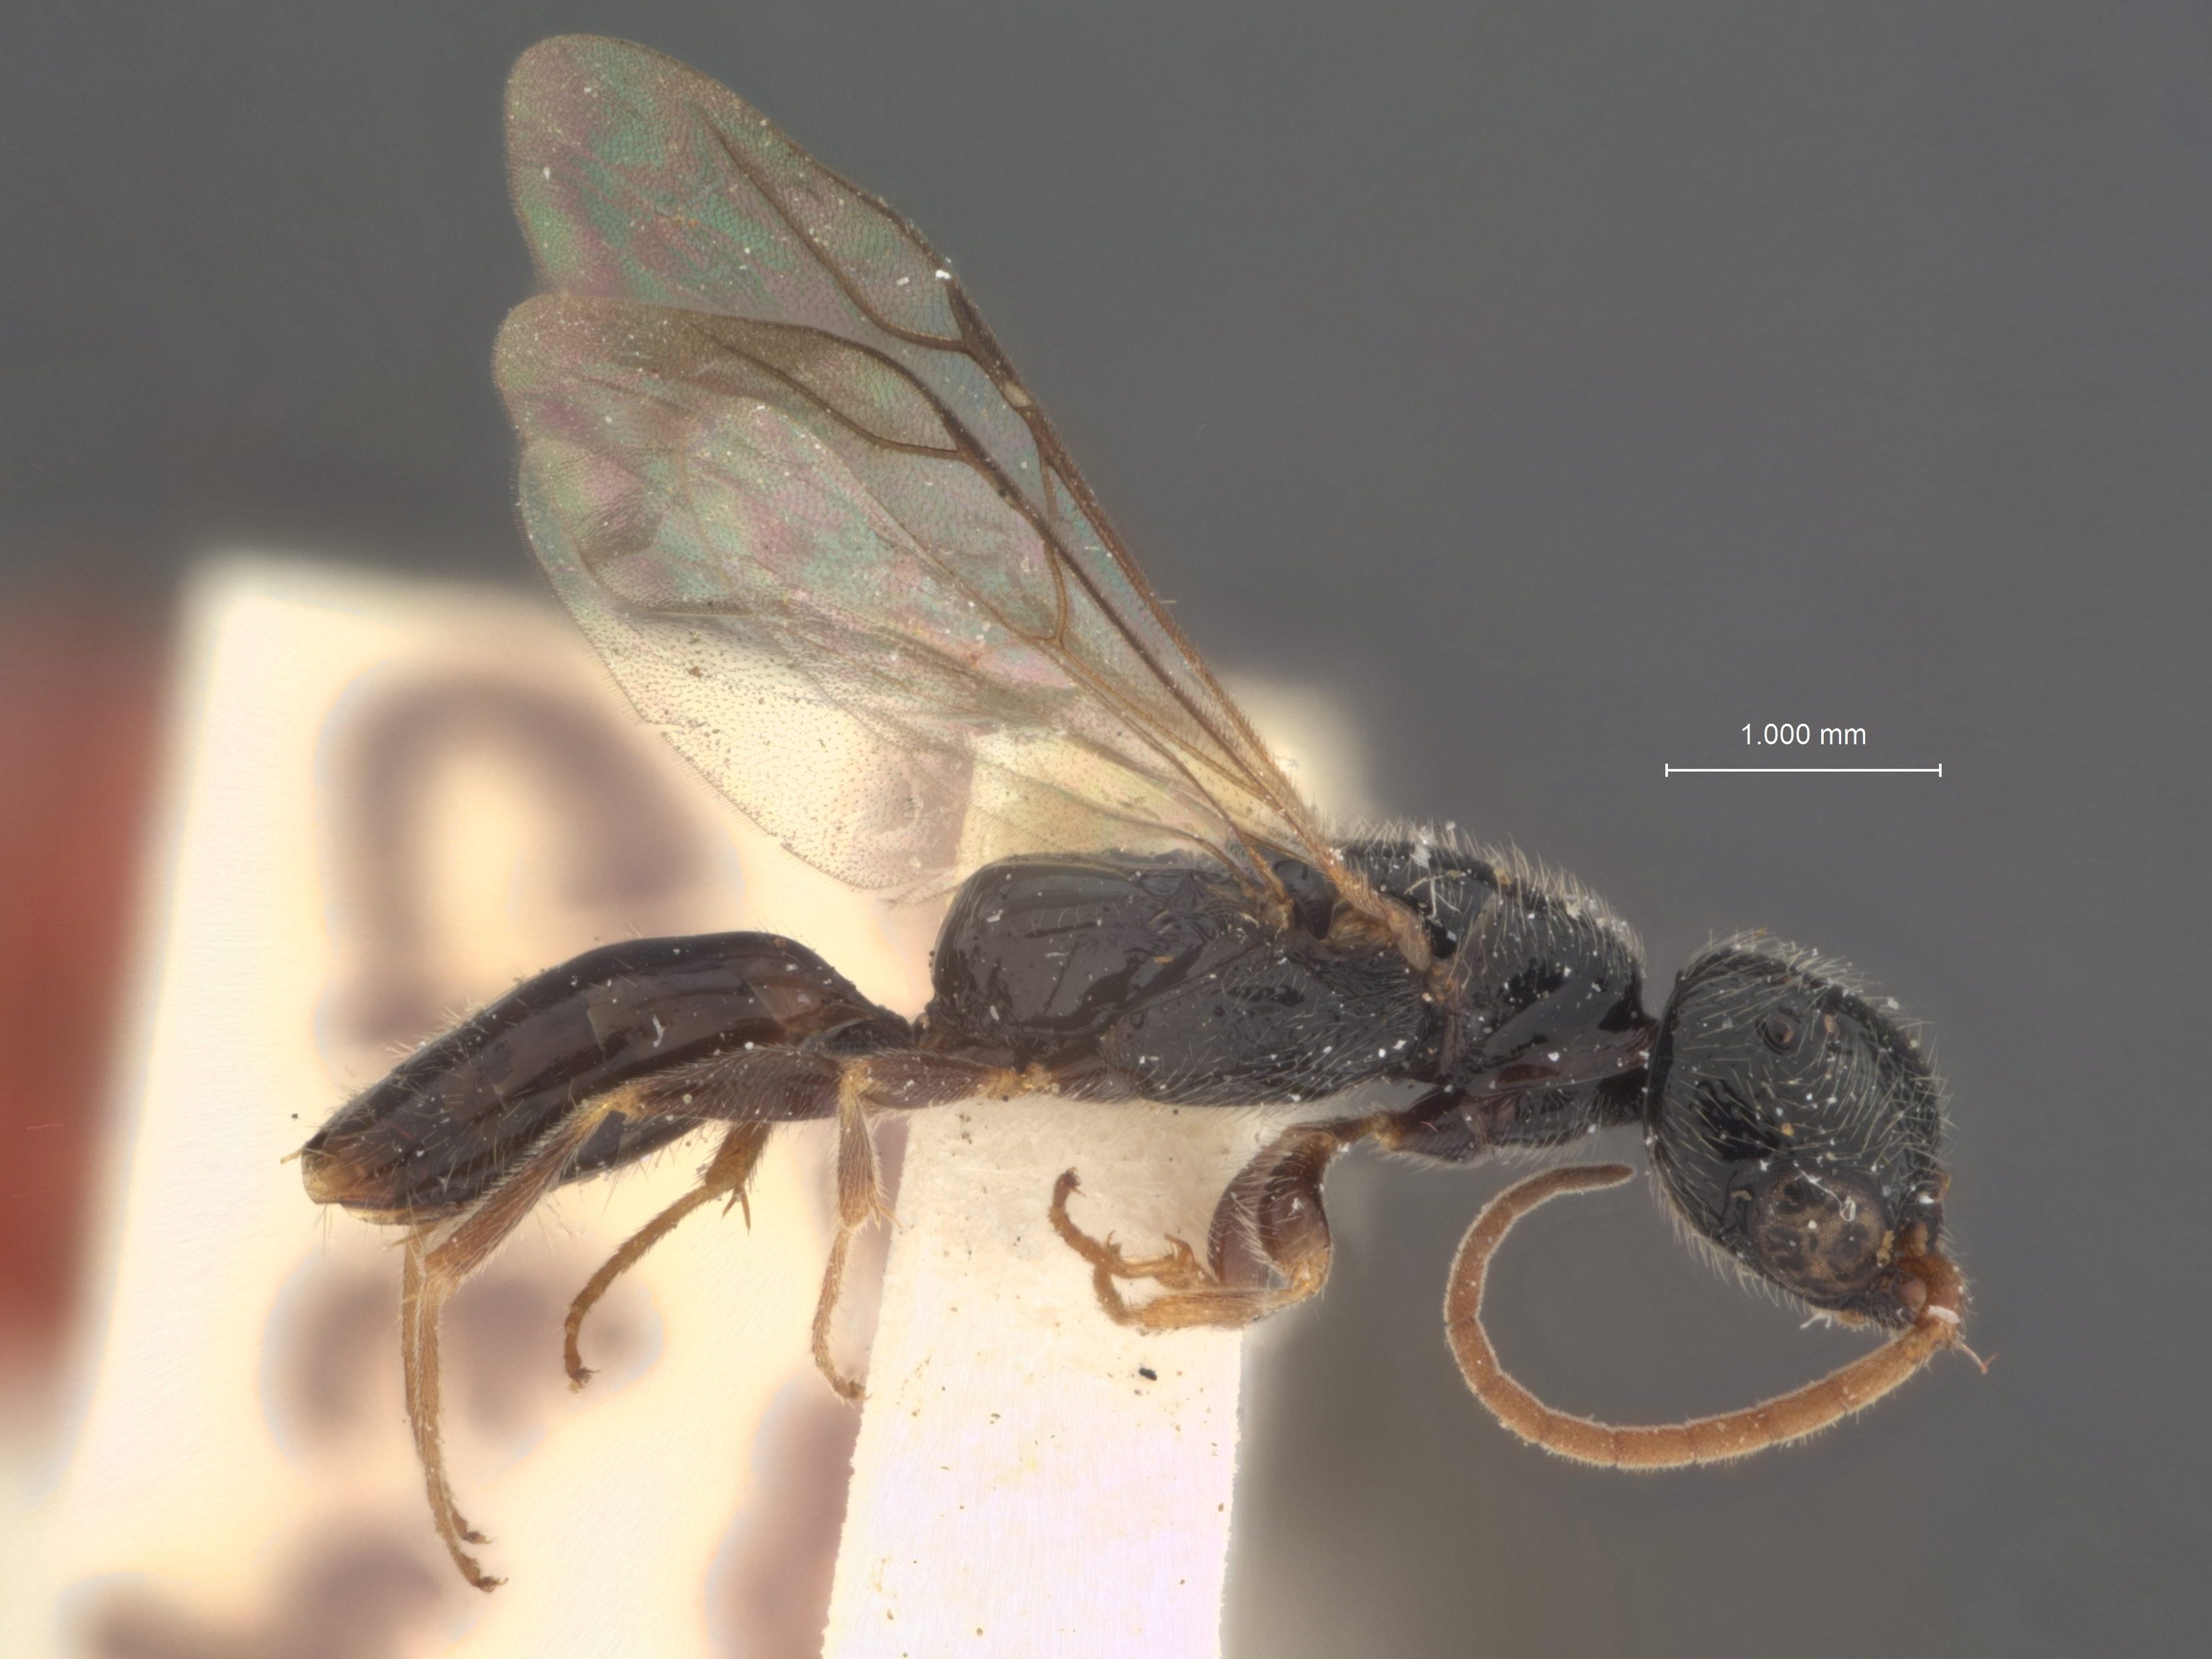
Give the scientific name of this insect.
Apenesia guatemalensis
